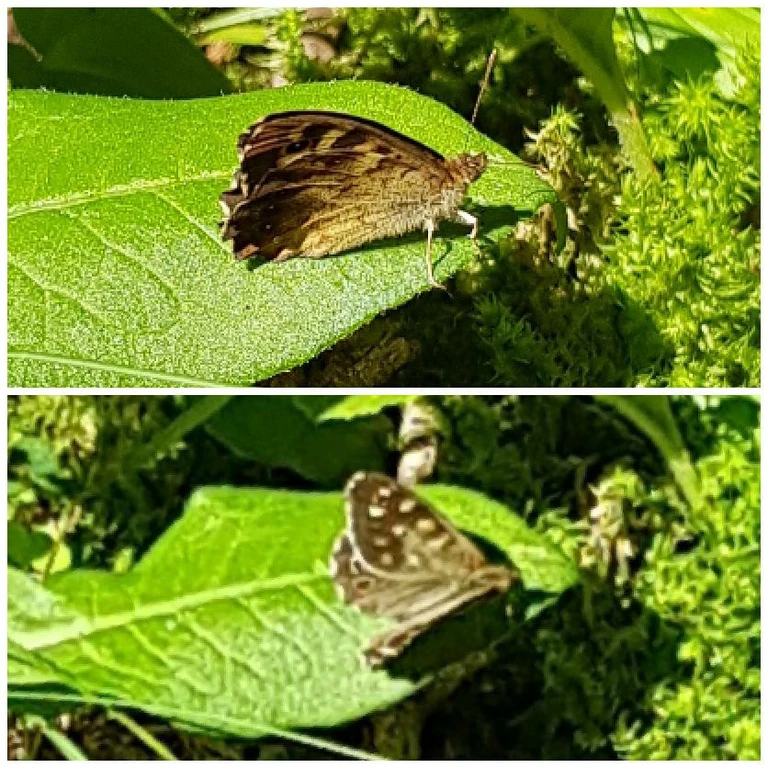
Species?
Pararge aegeria
